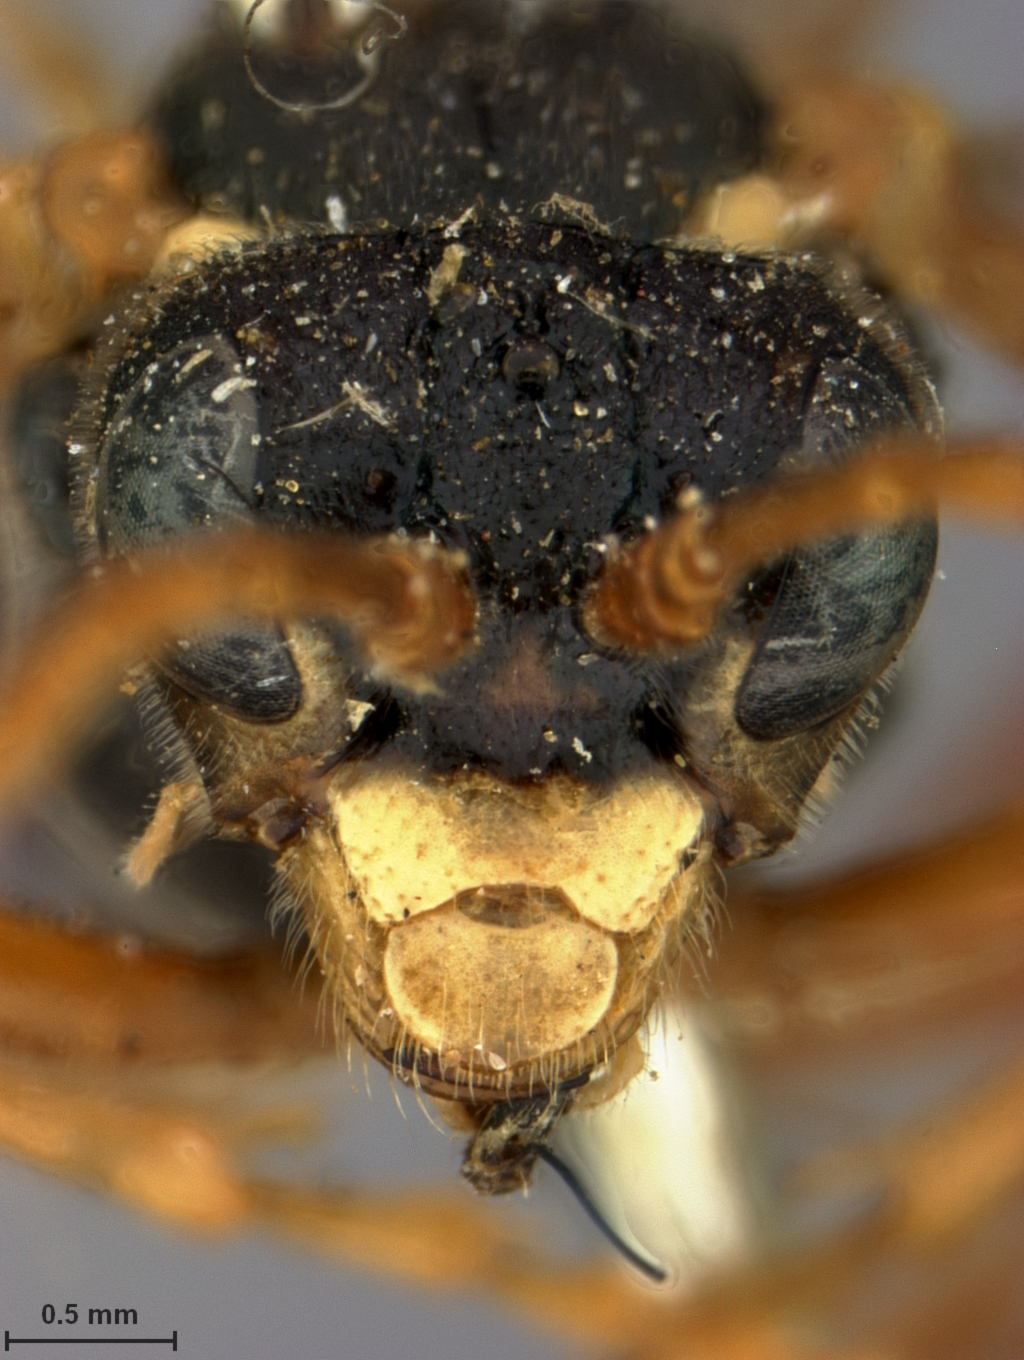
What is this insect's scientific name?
Tenthredo harrimani
